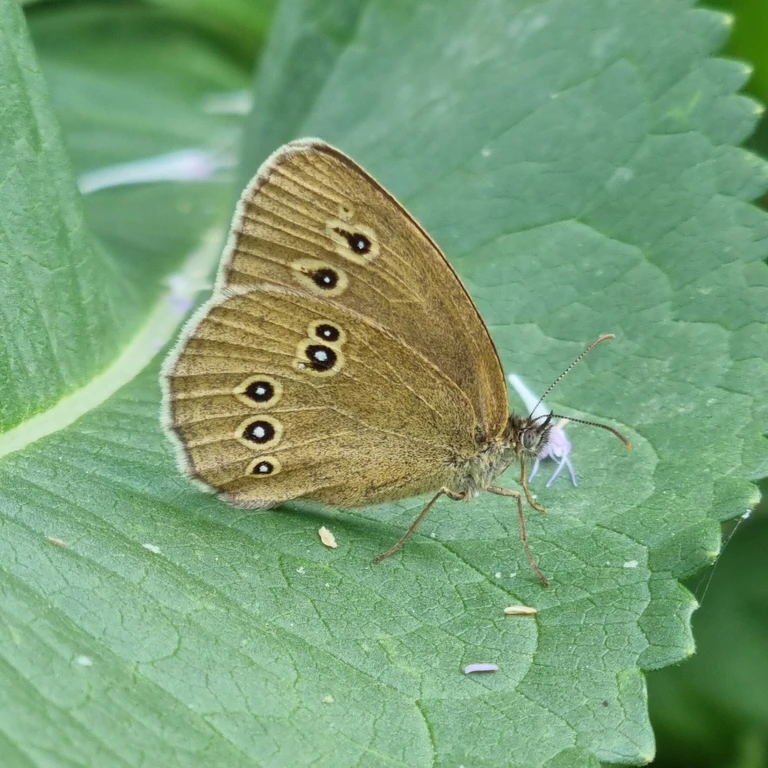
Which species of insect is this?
Aphantopus hyperantus
